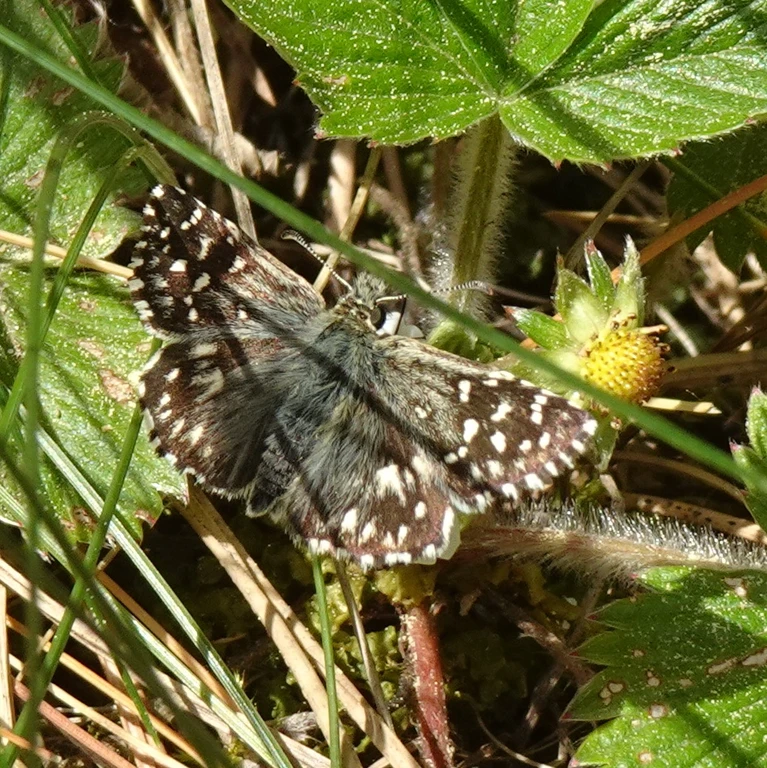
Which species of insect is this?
Pyrgus malvae
